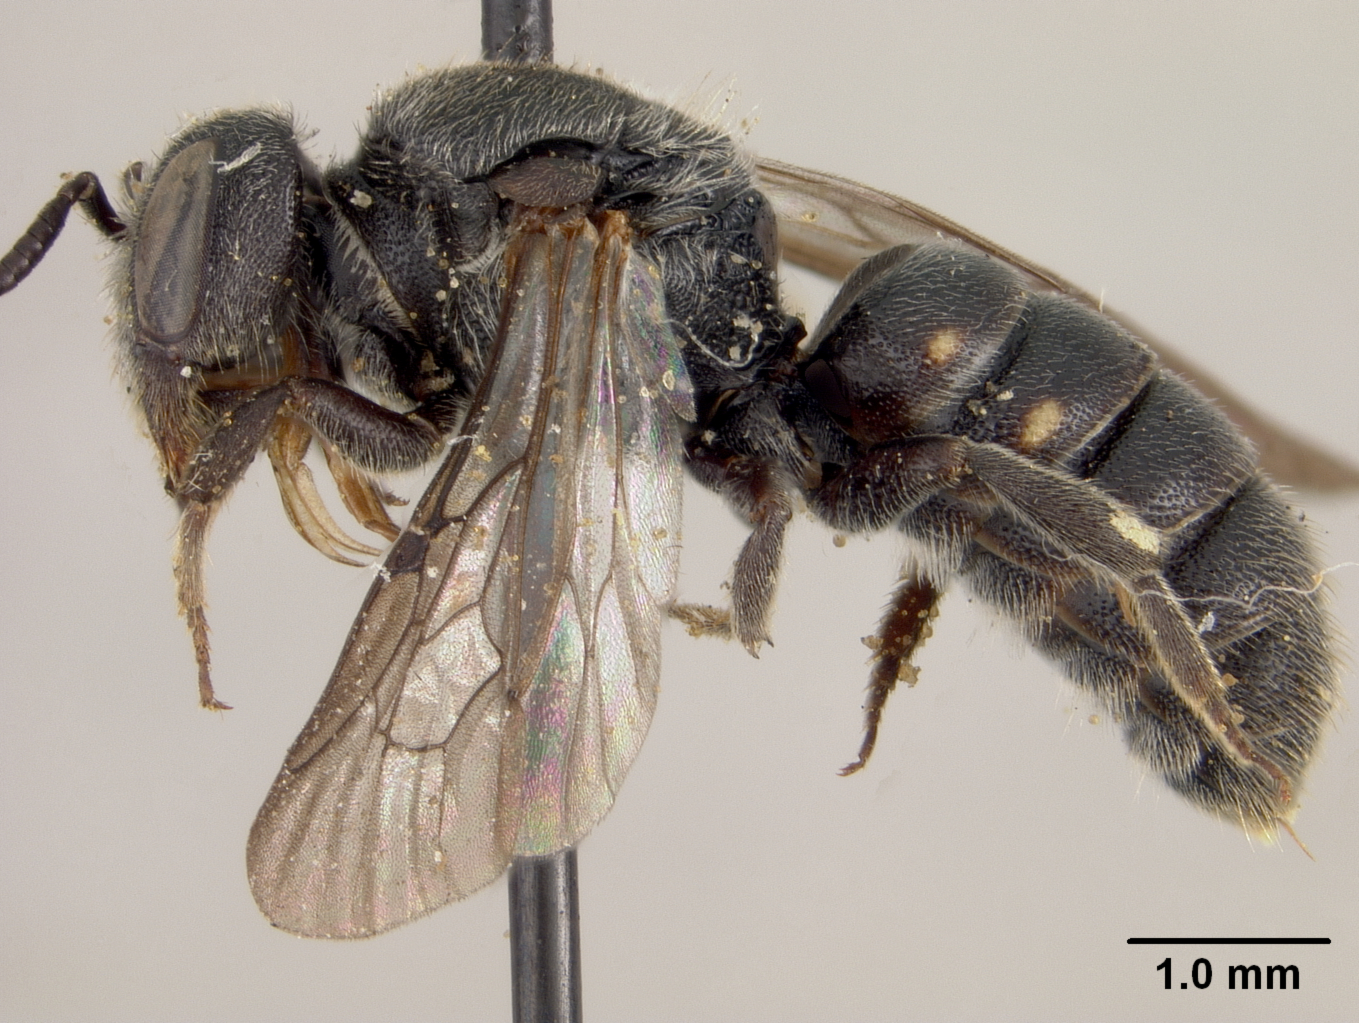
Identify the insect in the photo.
Stelis vernalis
